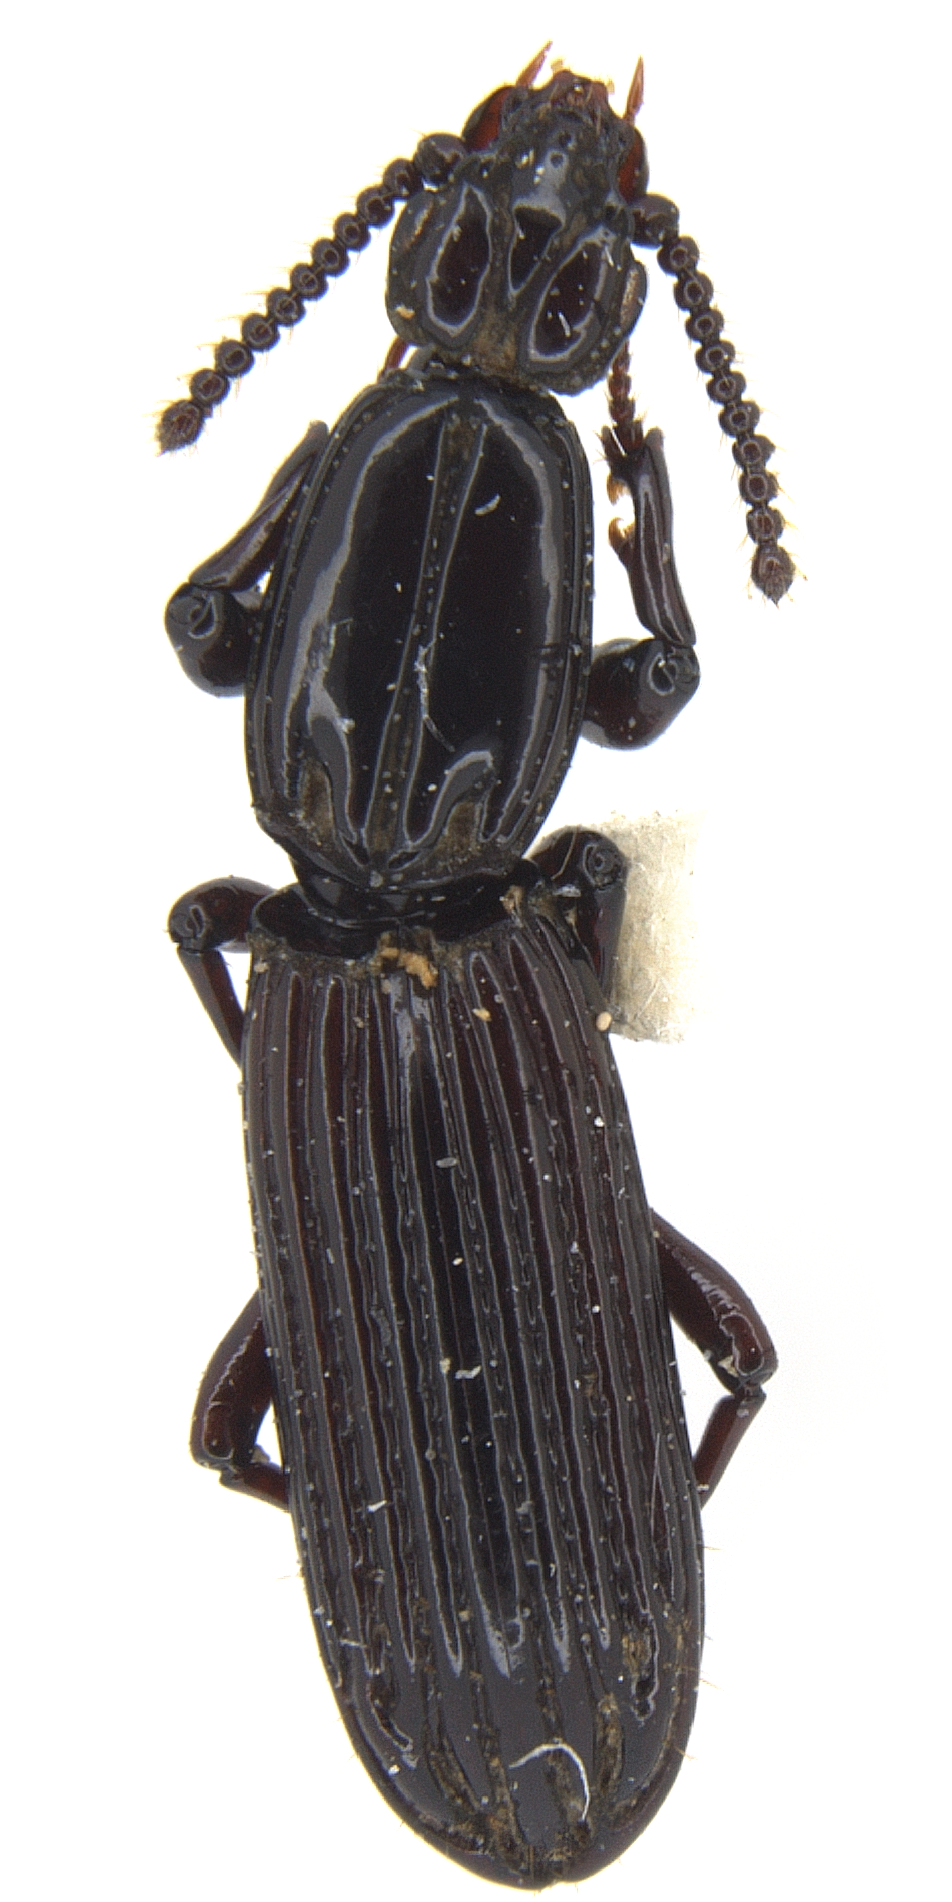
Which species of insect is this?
Clinidium mexicanum
